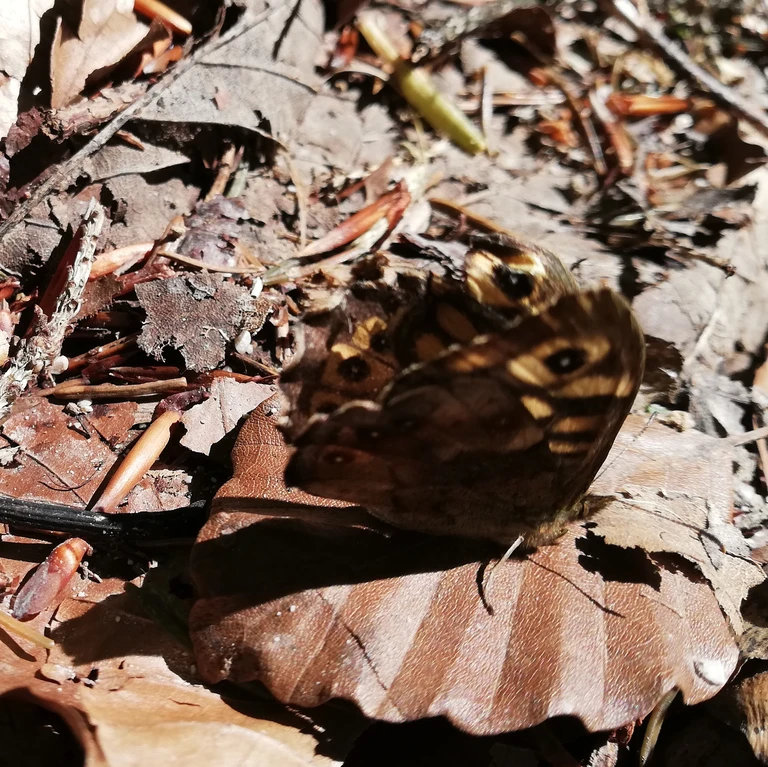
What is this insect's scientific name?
Pararge aegeria
